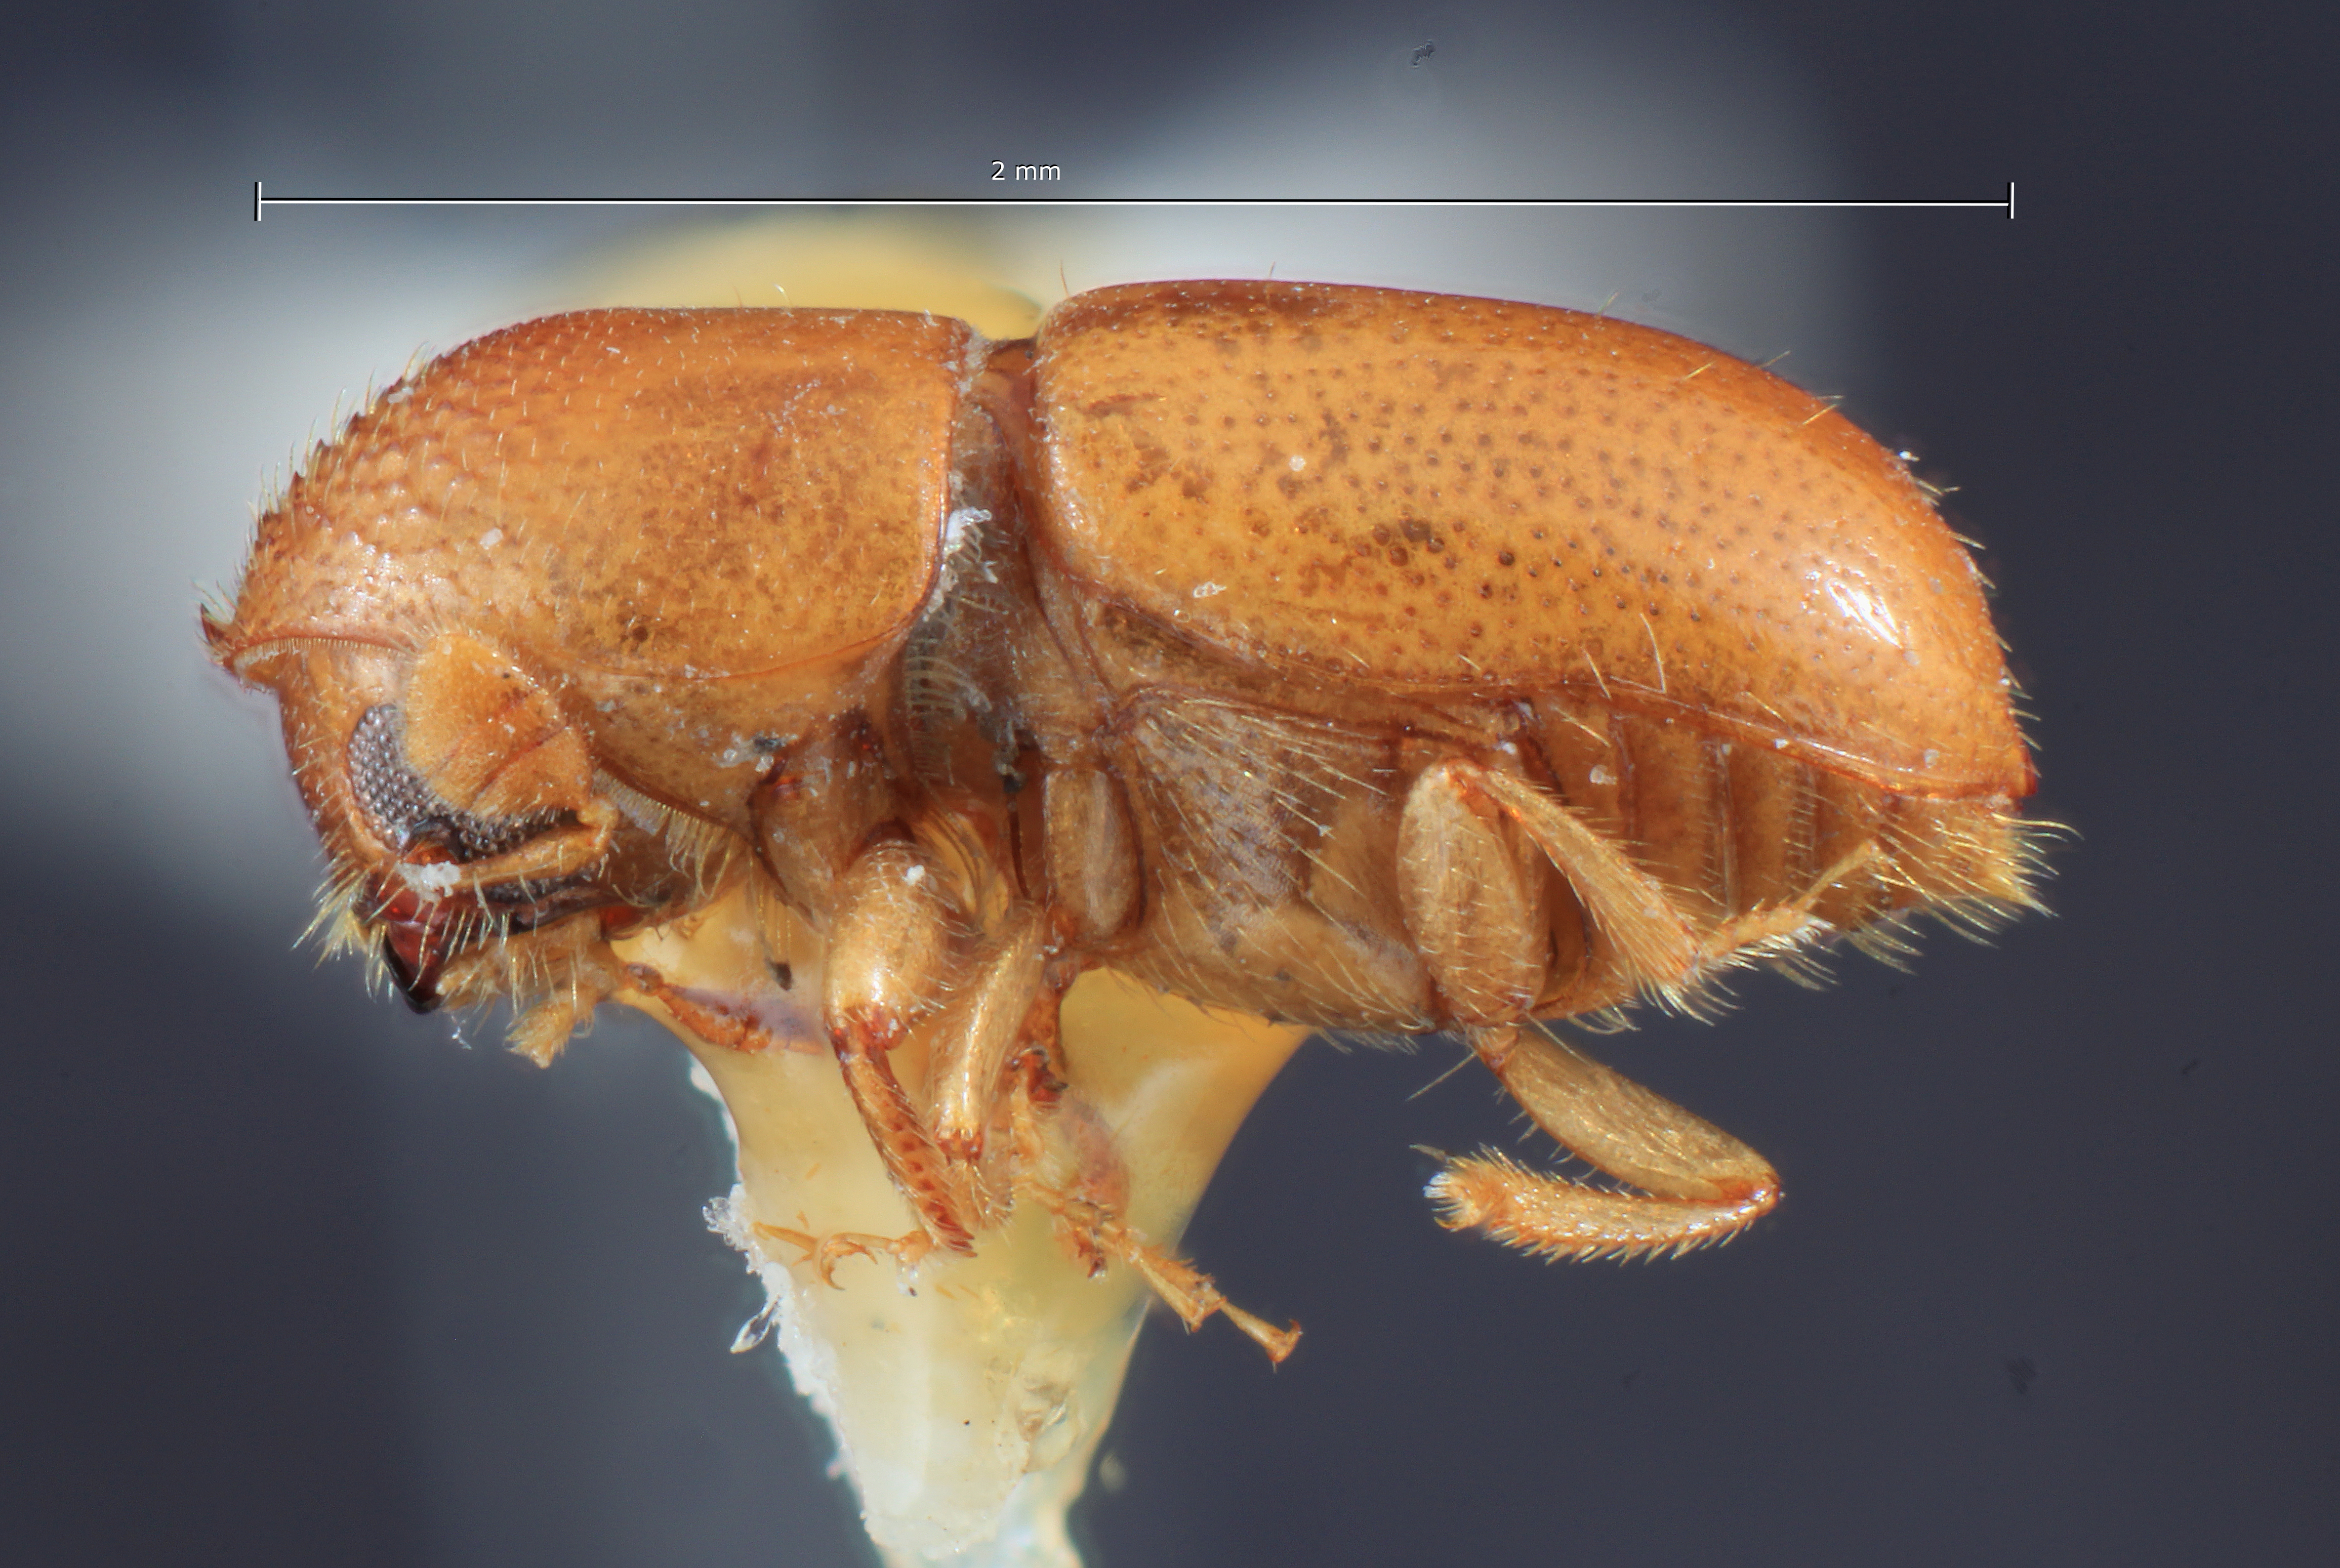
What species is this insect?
Corthylocurus cincinnatus
